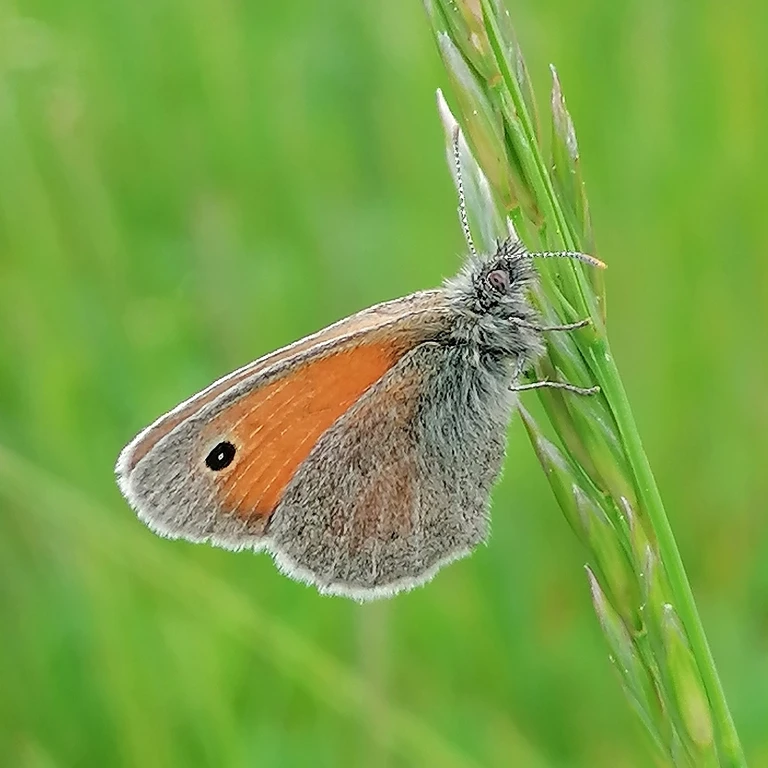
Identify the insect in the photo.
Coenonympha pamphilus
